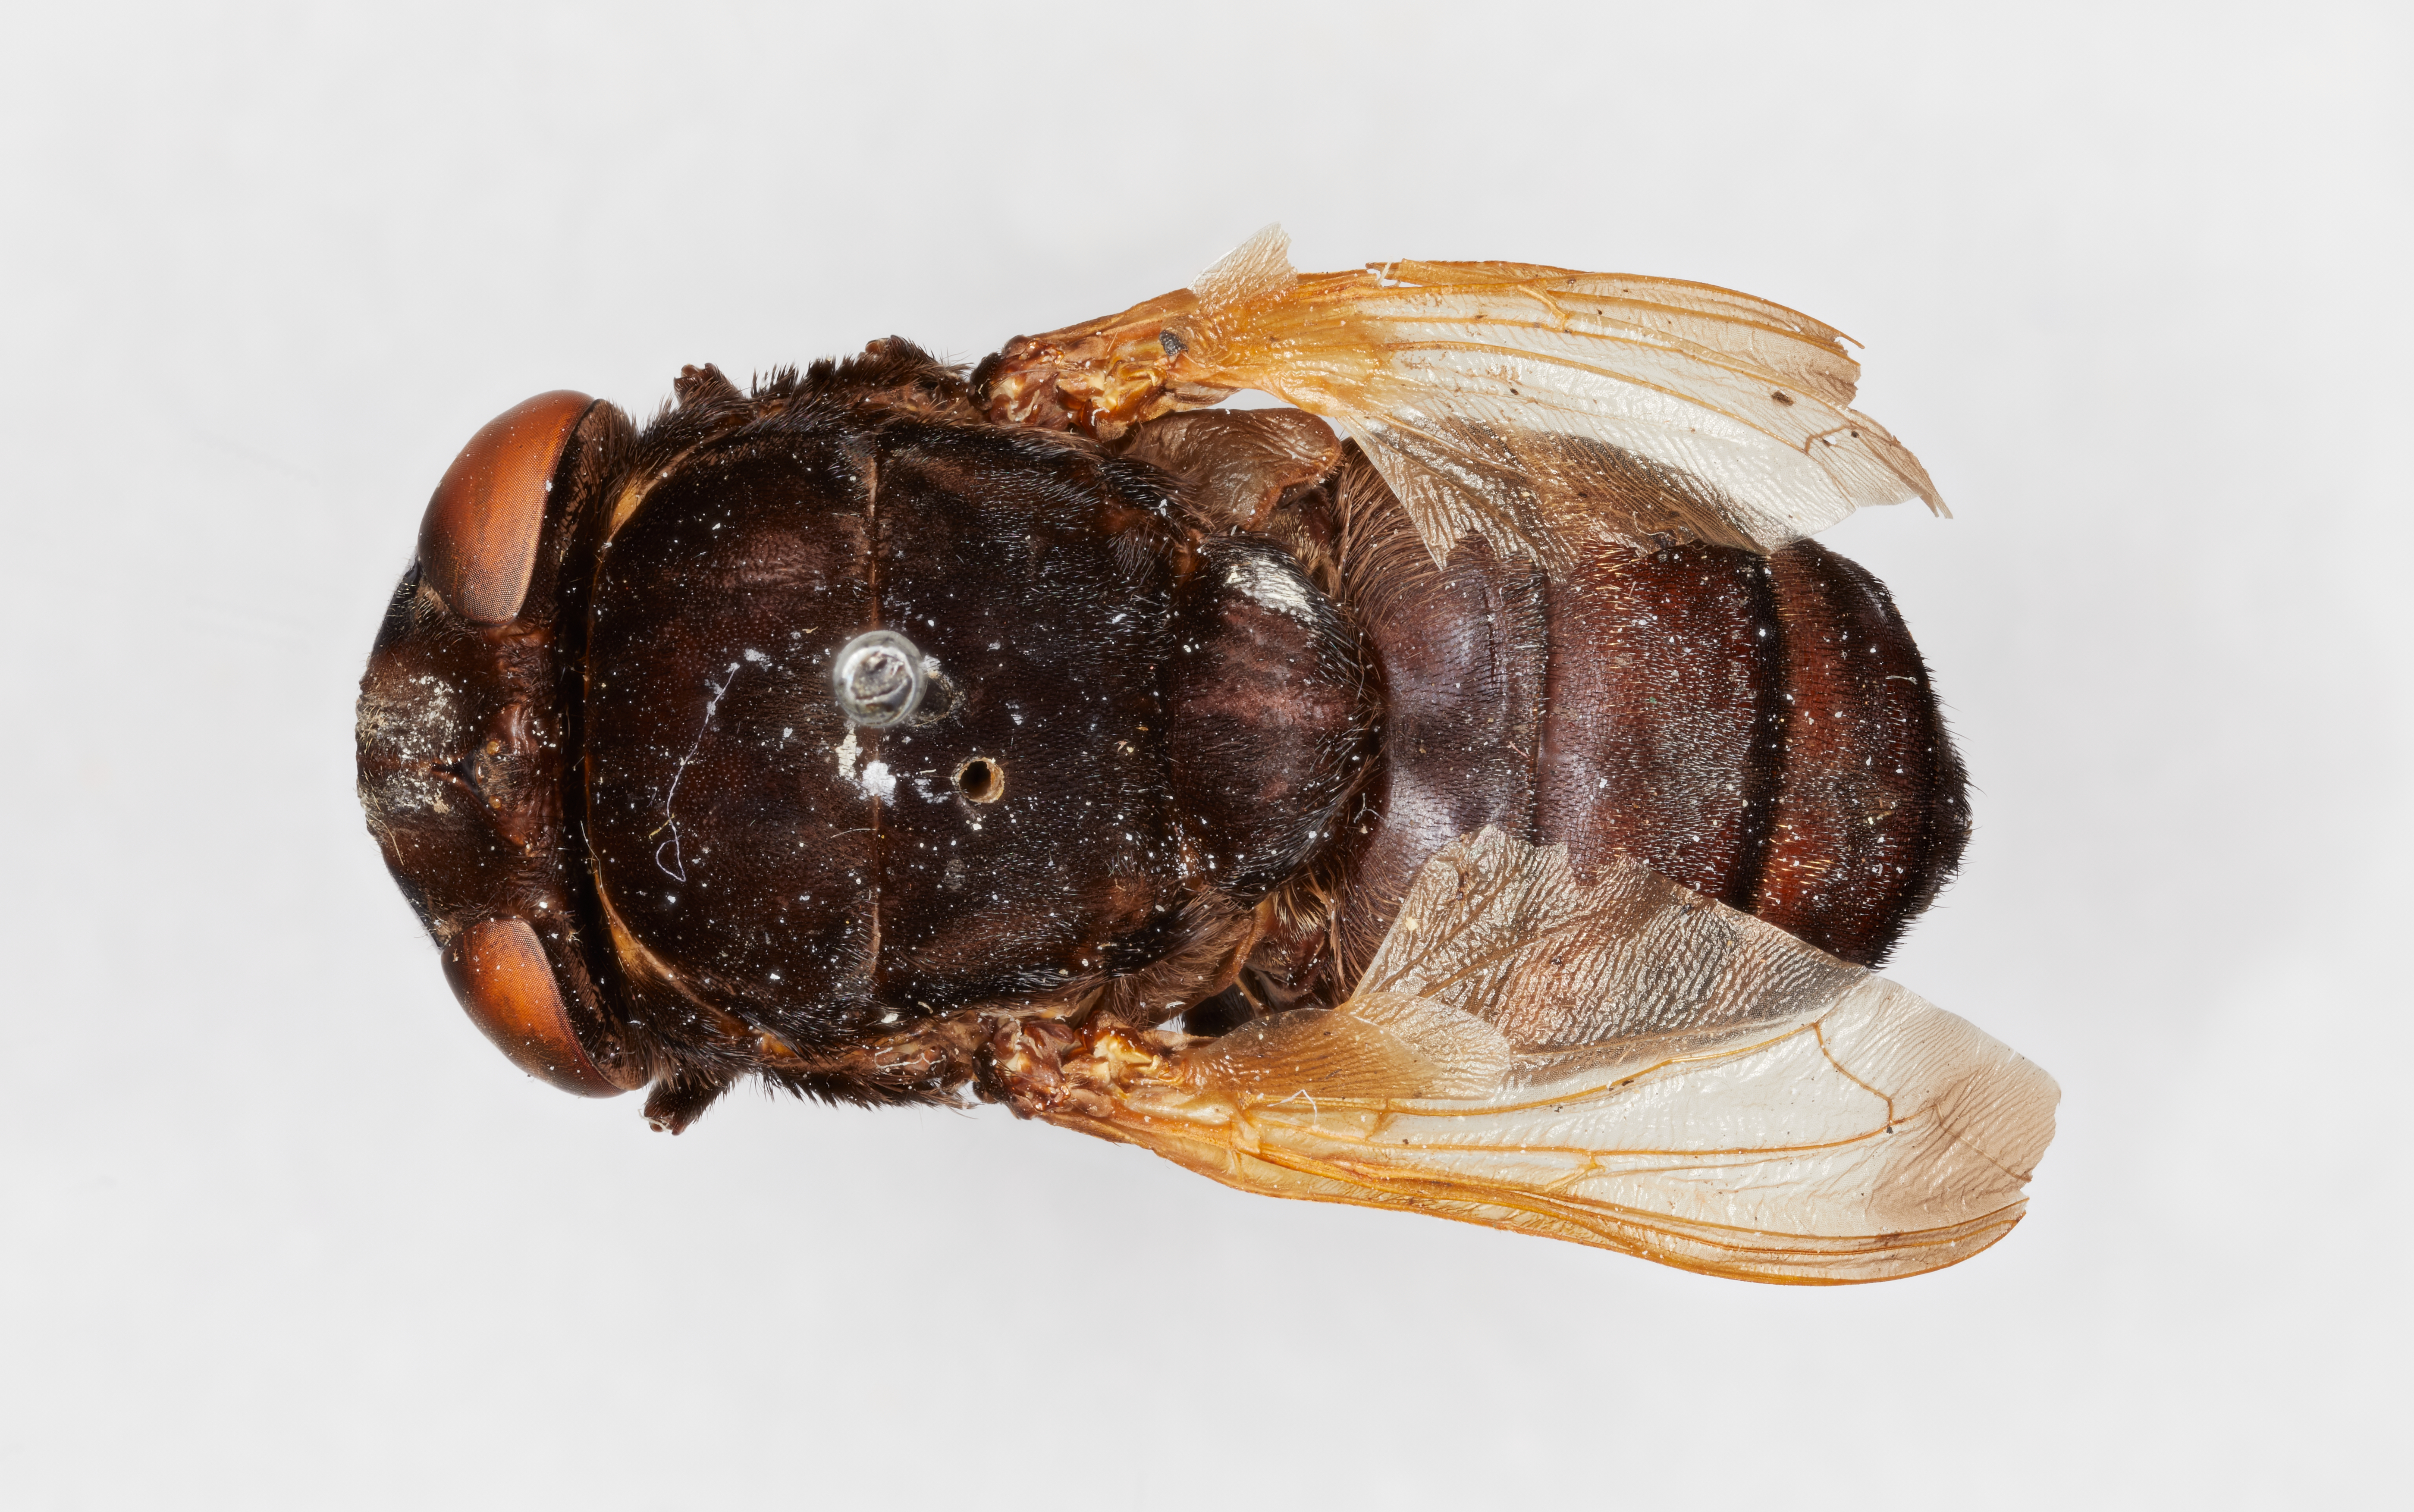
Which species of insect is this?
Cuterebra baeri
